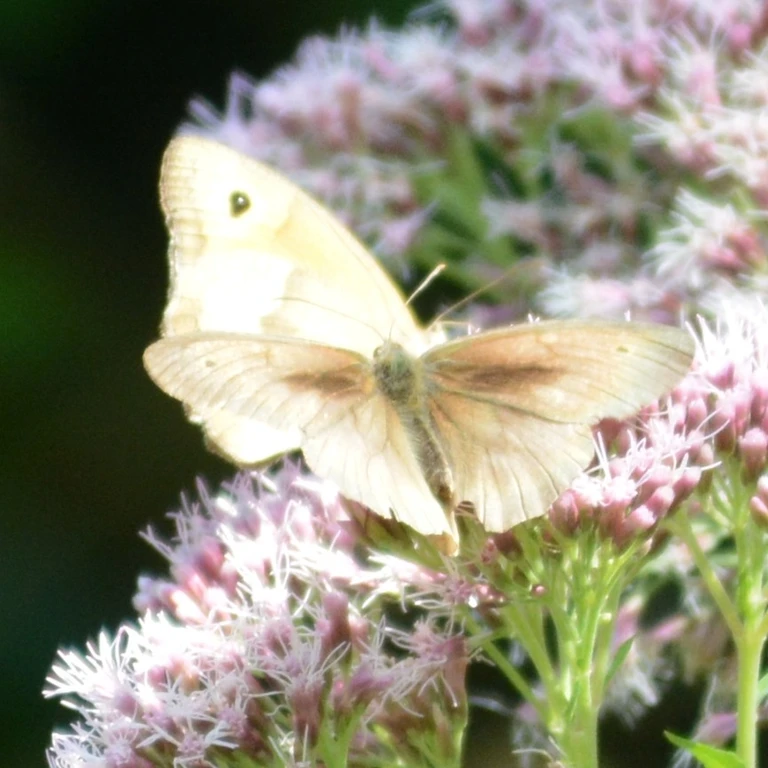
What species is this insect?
Maniola jurtina
